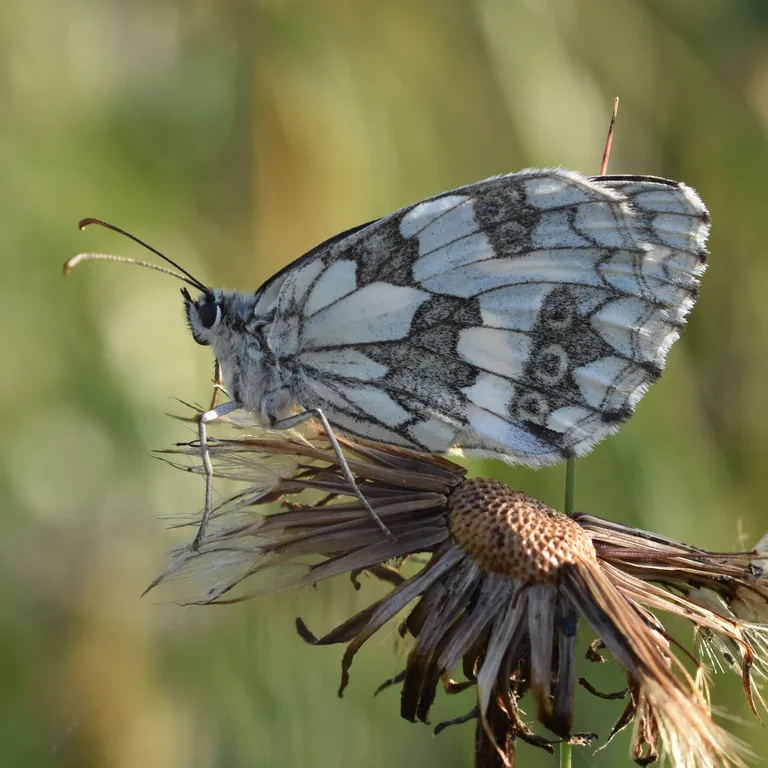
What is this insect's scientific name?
Melanargia galathea
